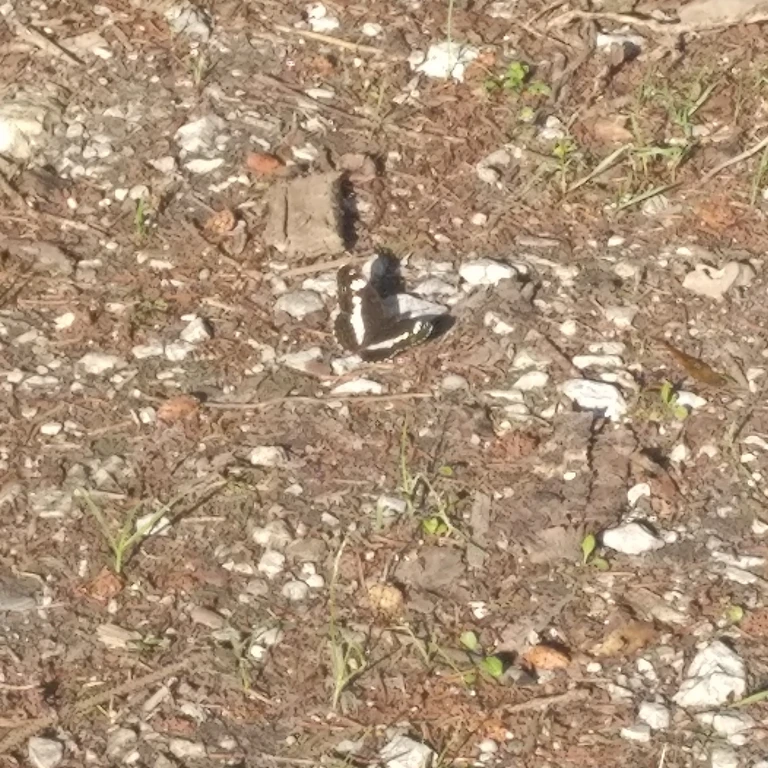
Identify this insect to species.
Limenitis camilla (also Ladoga camilla)
